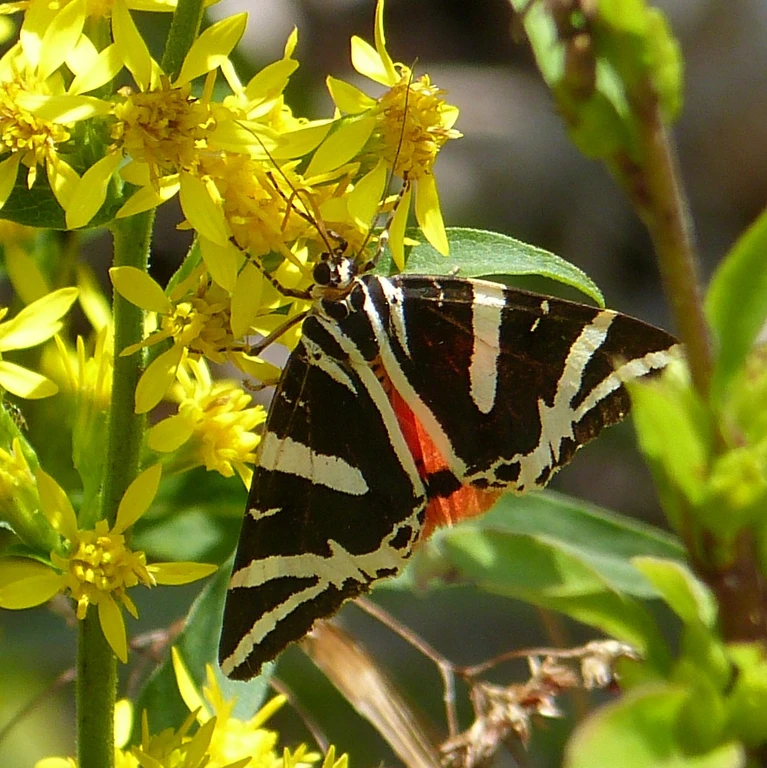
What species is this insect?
Euplagia quadripunctaria
